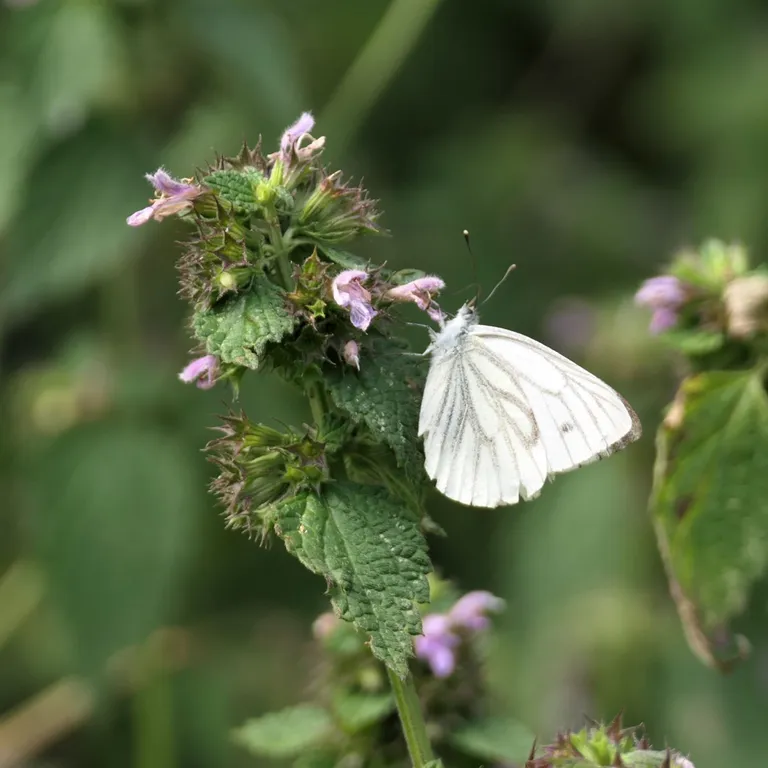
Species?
Pieris napi
